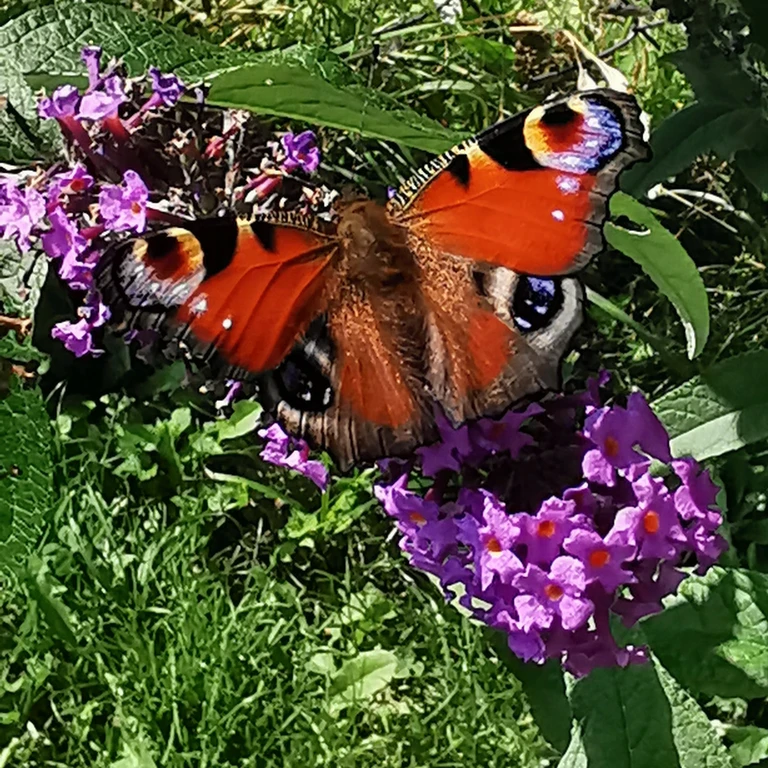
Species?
Aglais io
